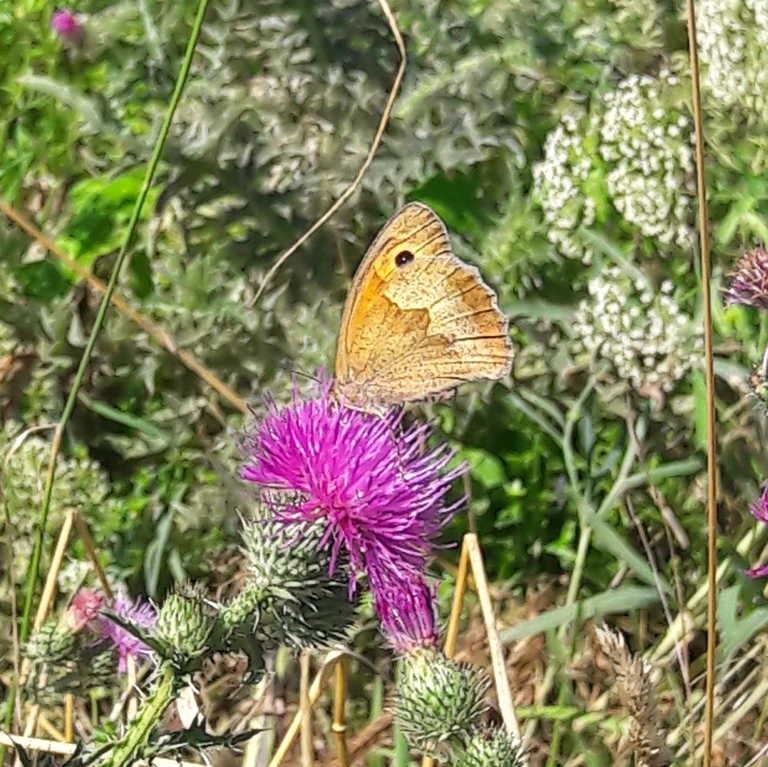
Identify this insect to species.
Maniola jurtina
